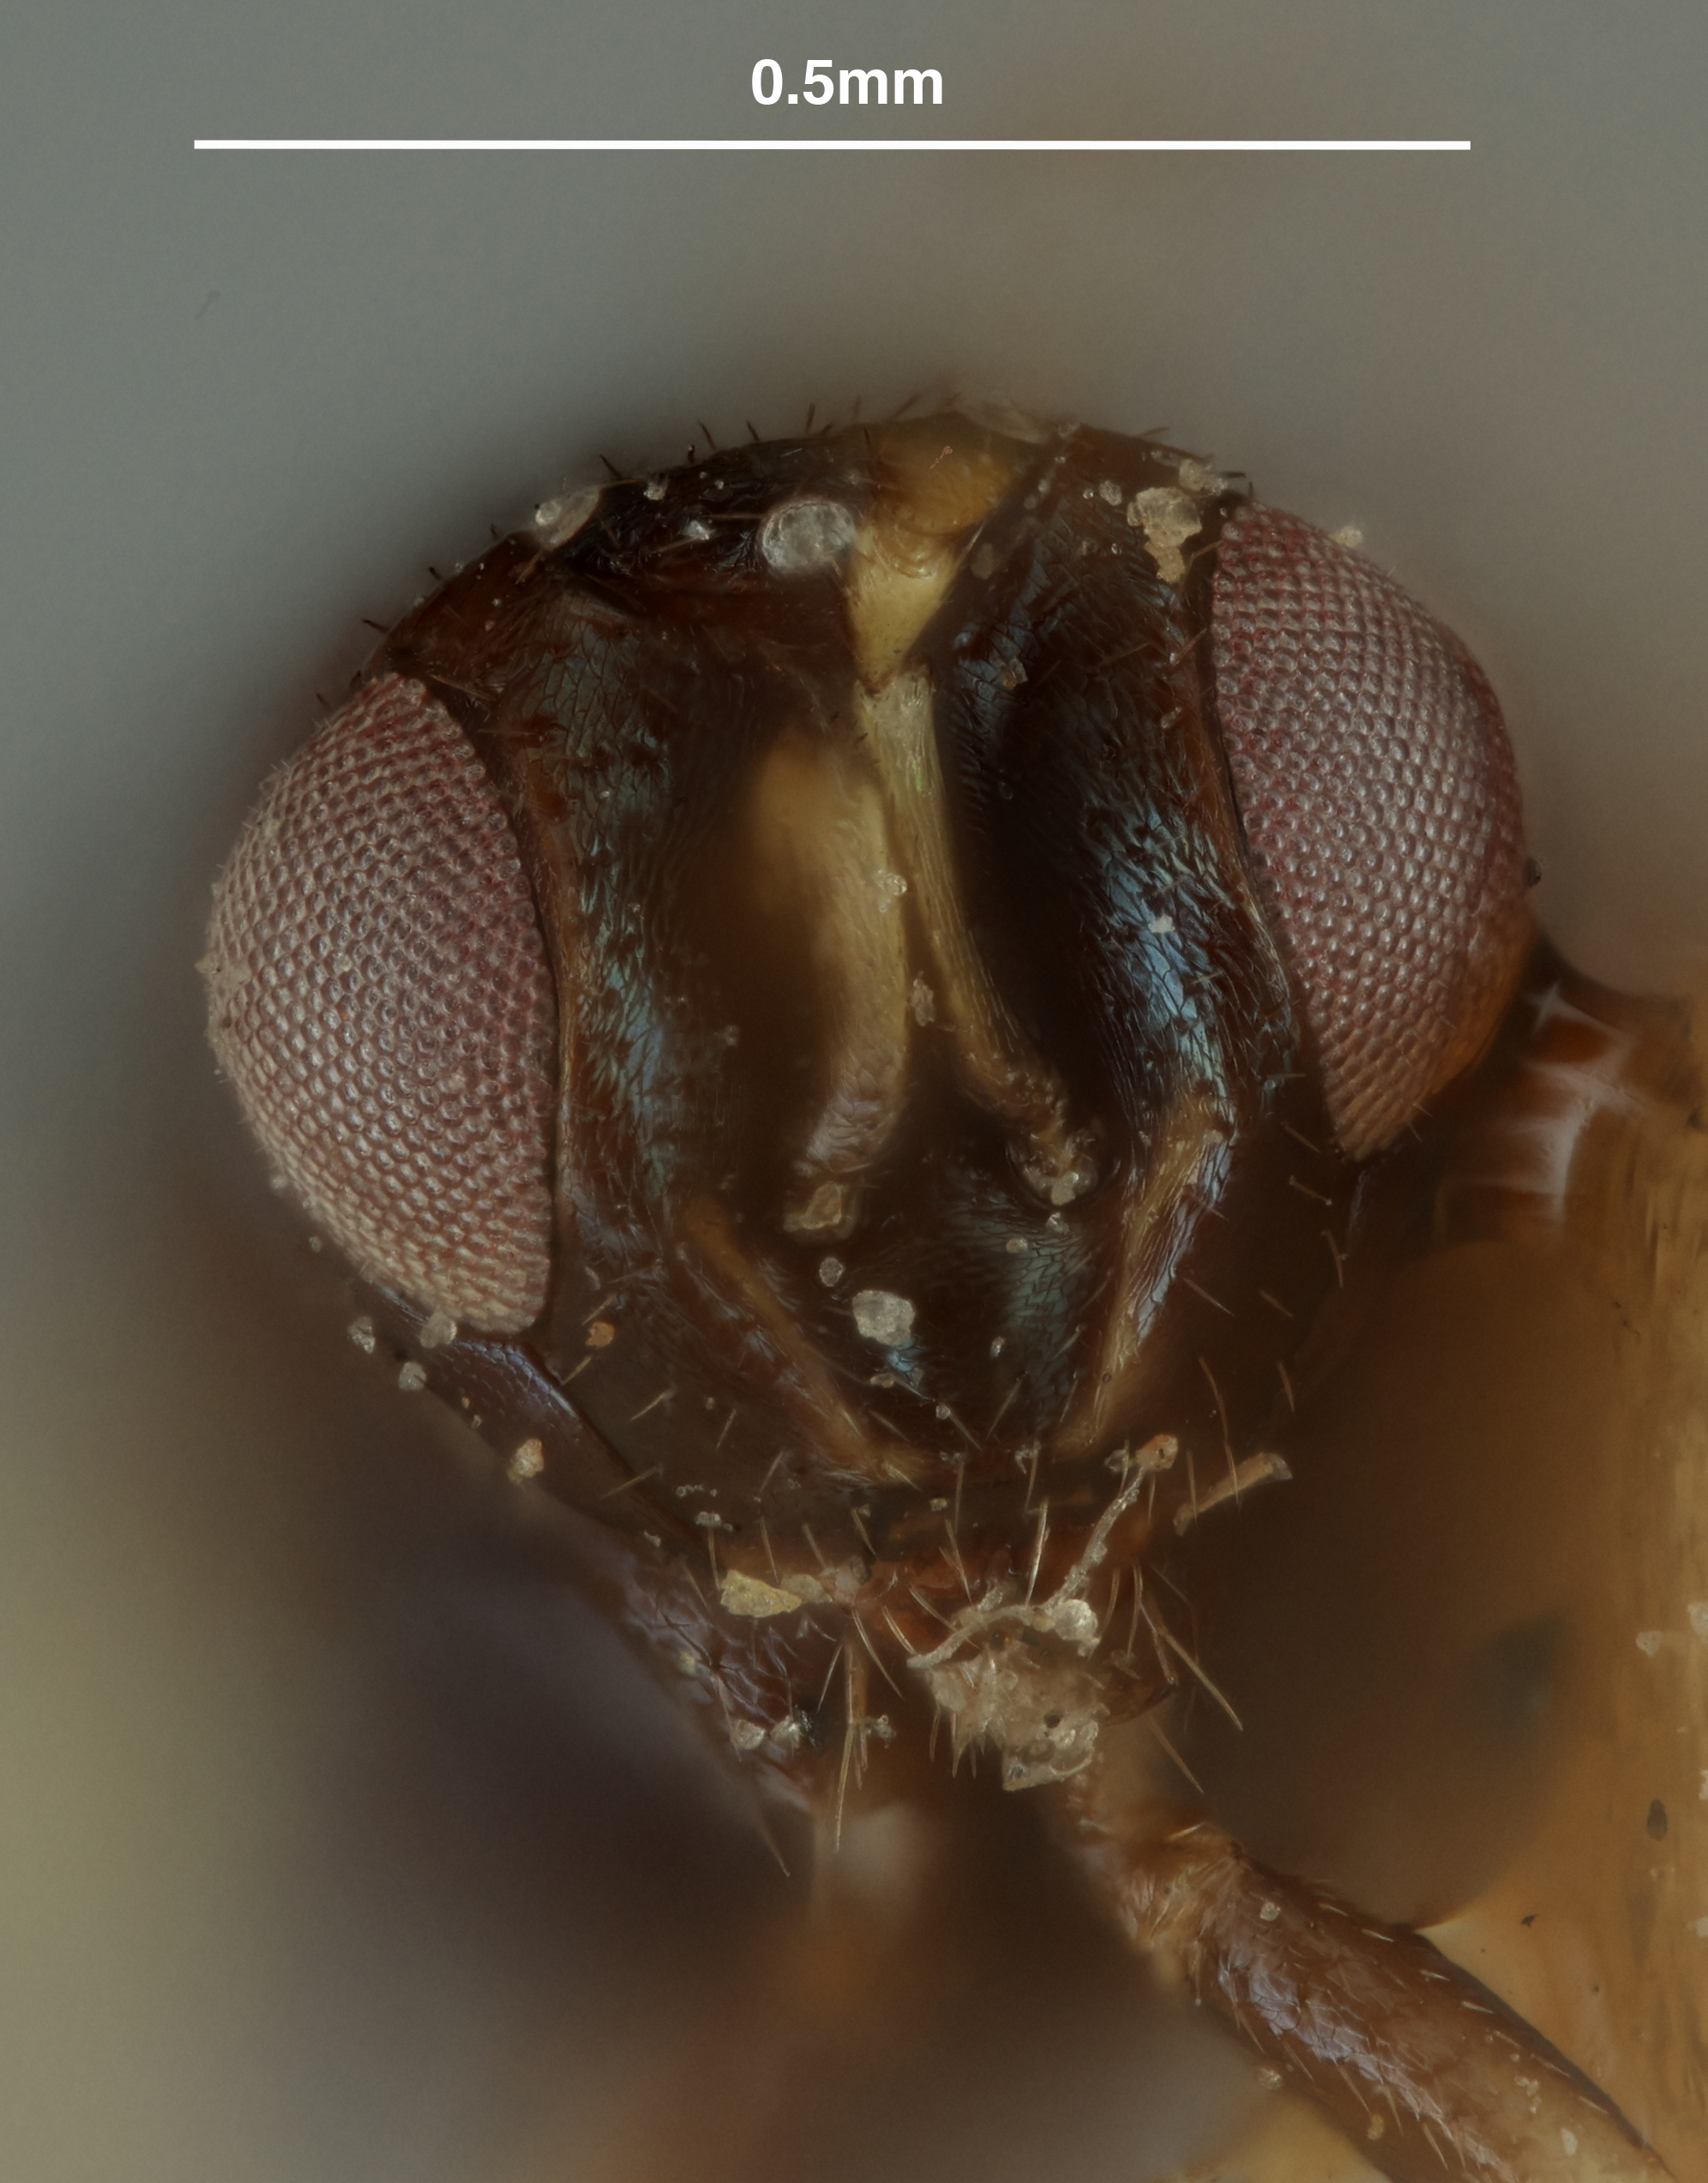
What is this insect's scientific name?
Tetrastichus verrucarii
